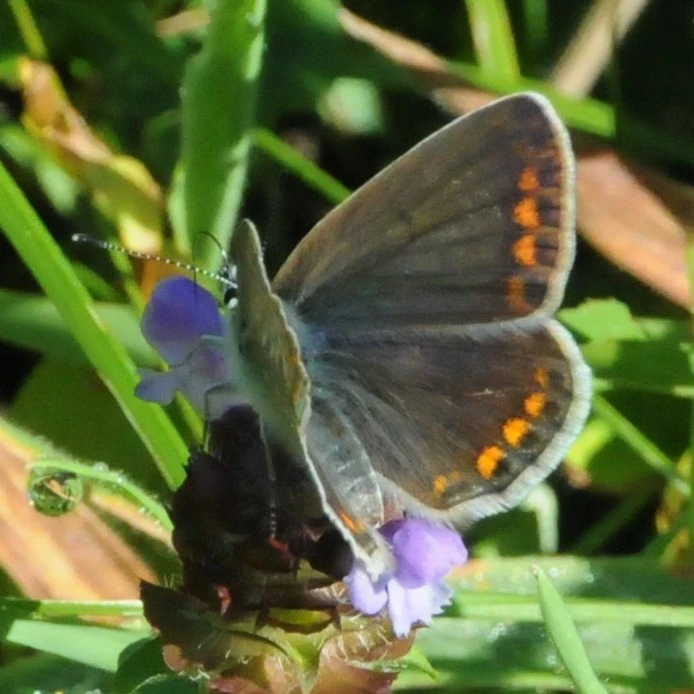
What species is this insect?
Polyommatus icarus
